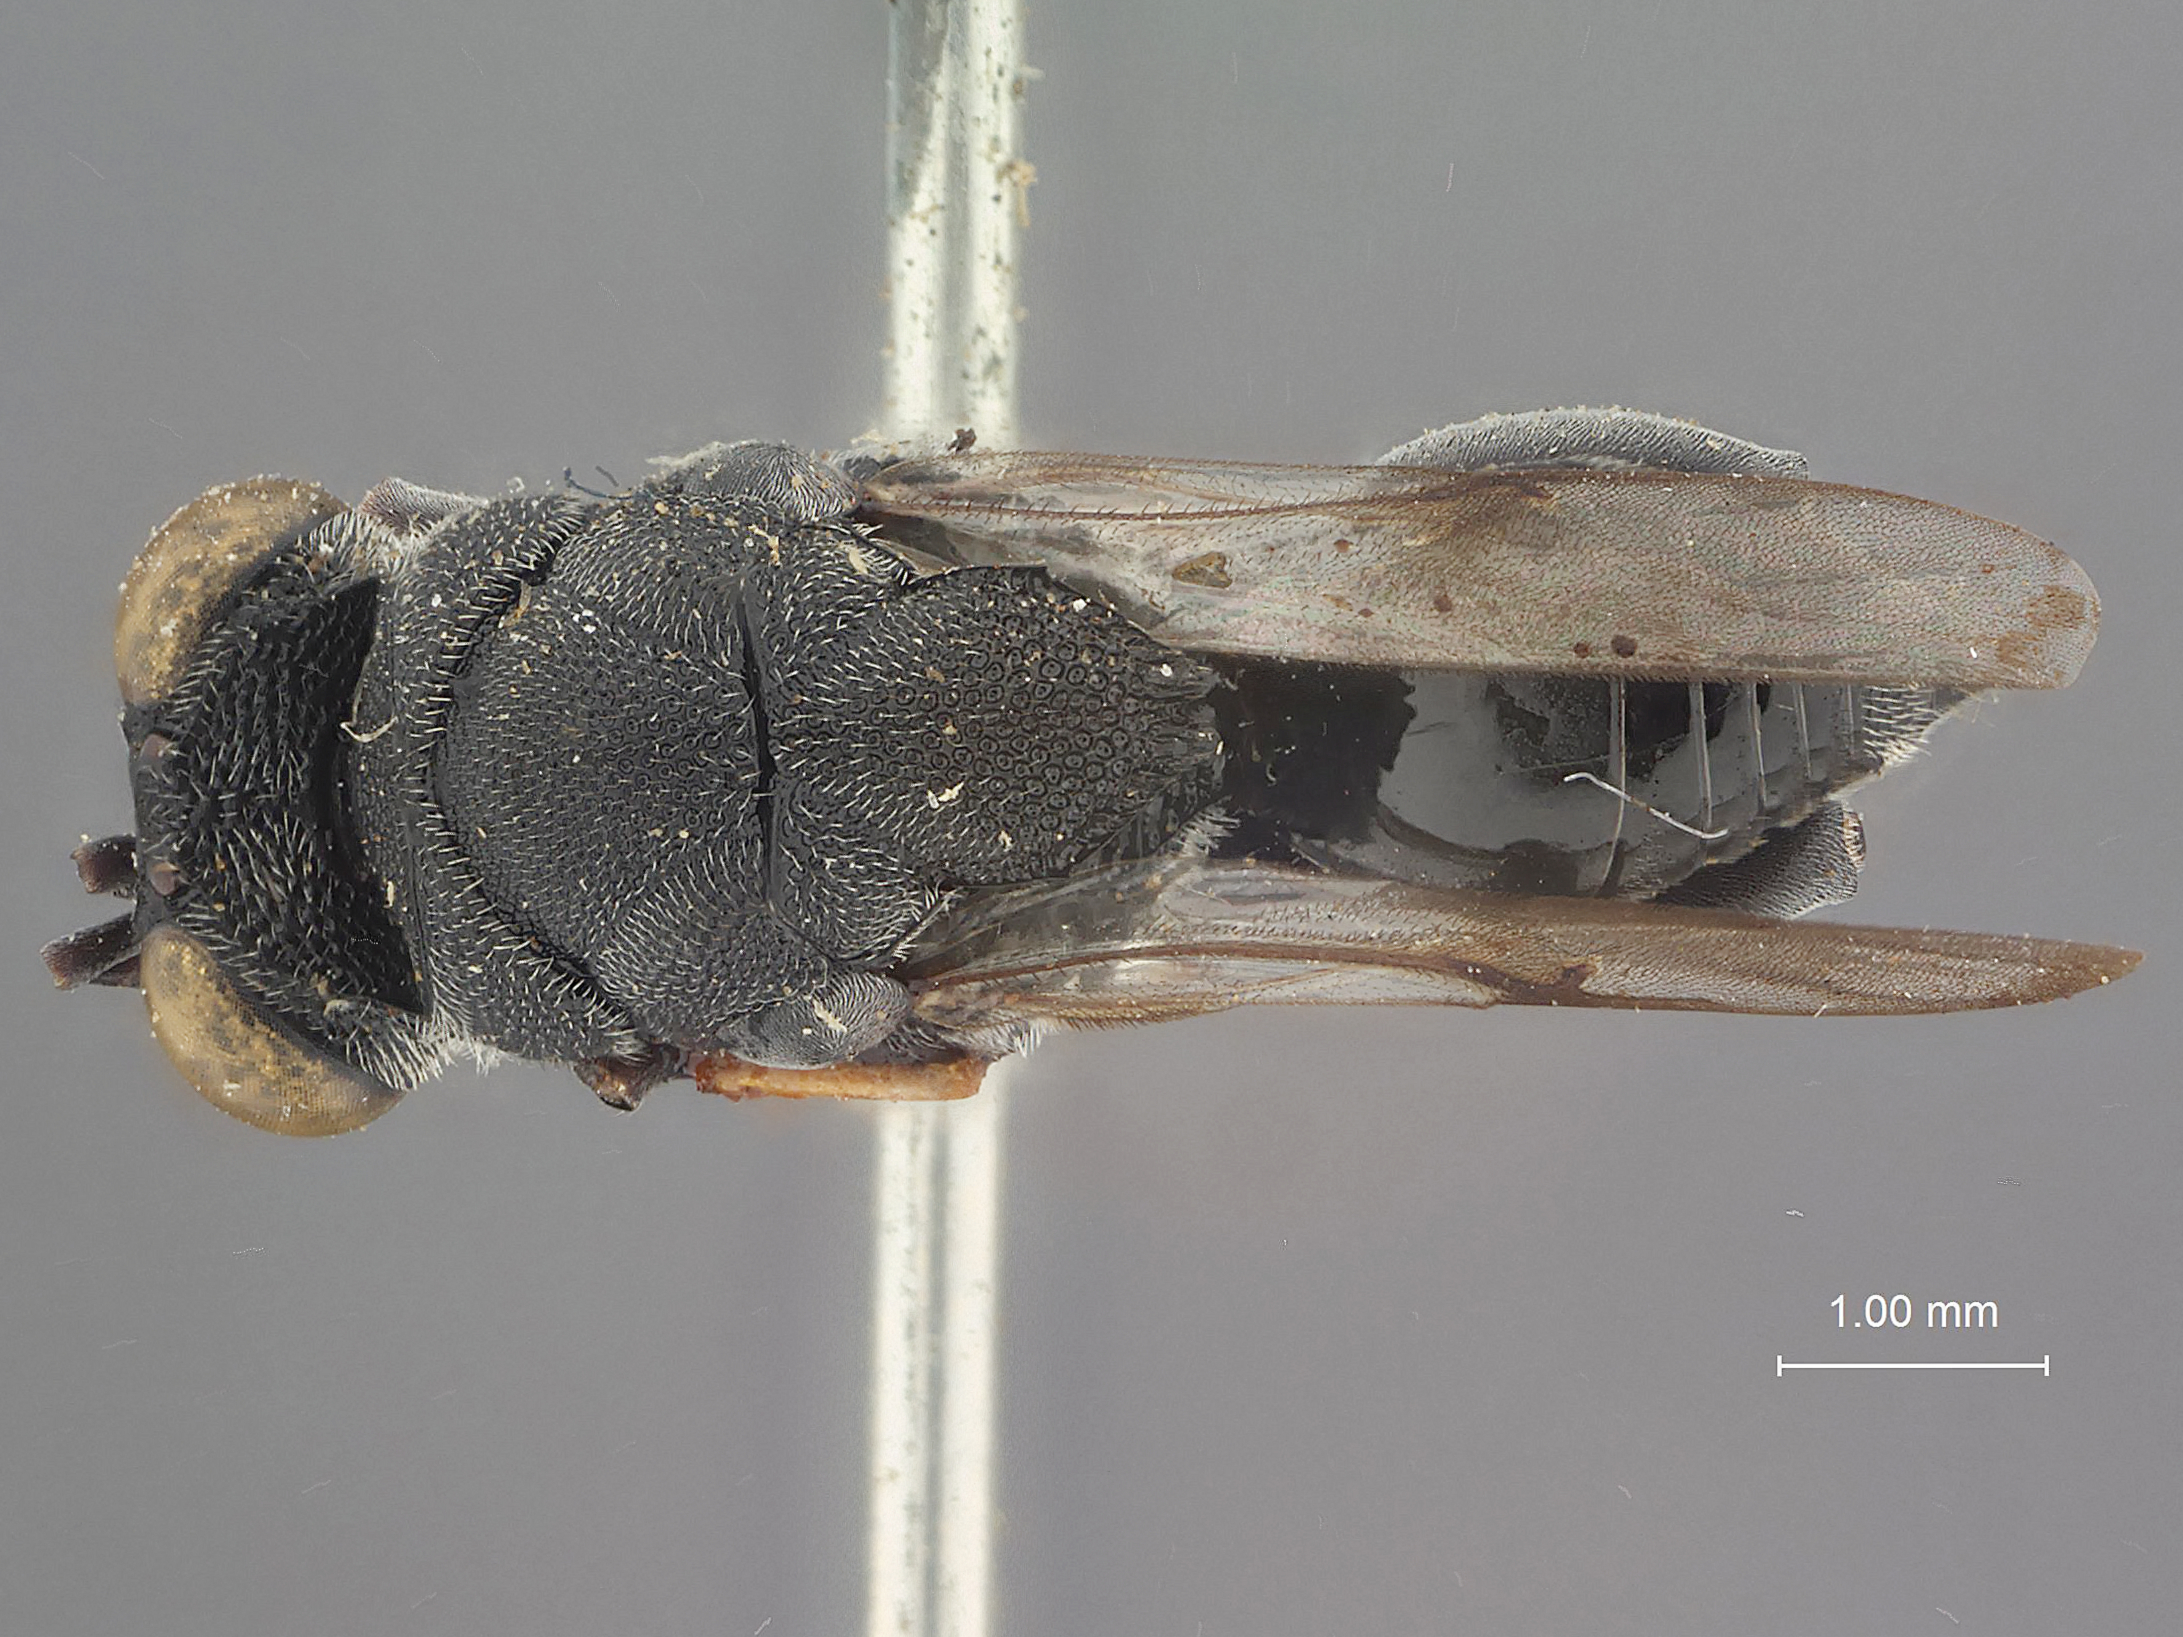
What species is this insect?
Antrocephalus nicus
